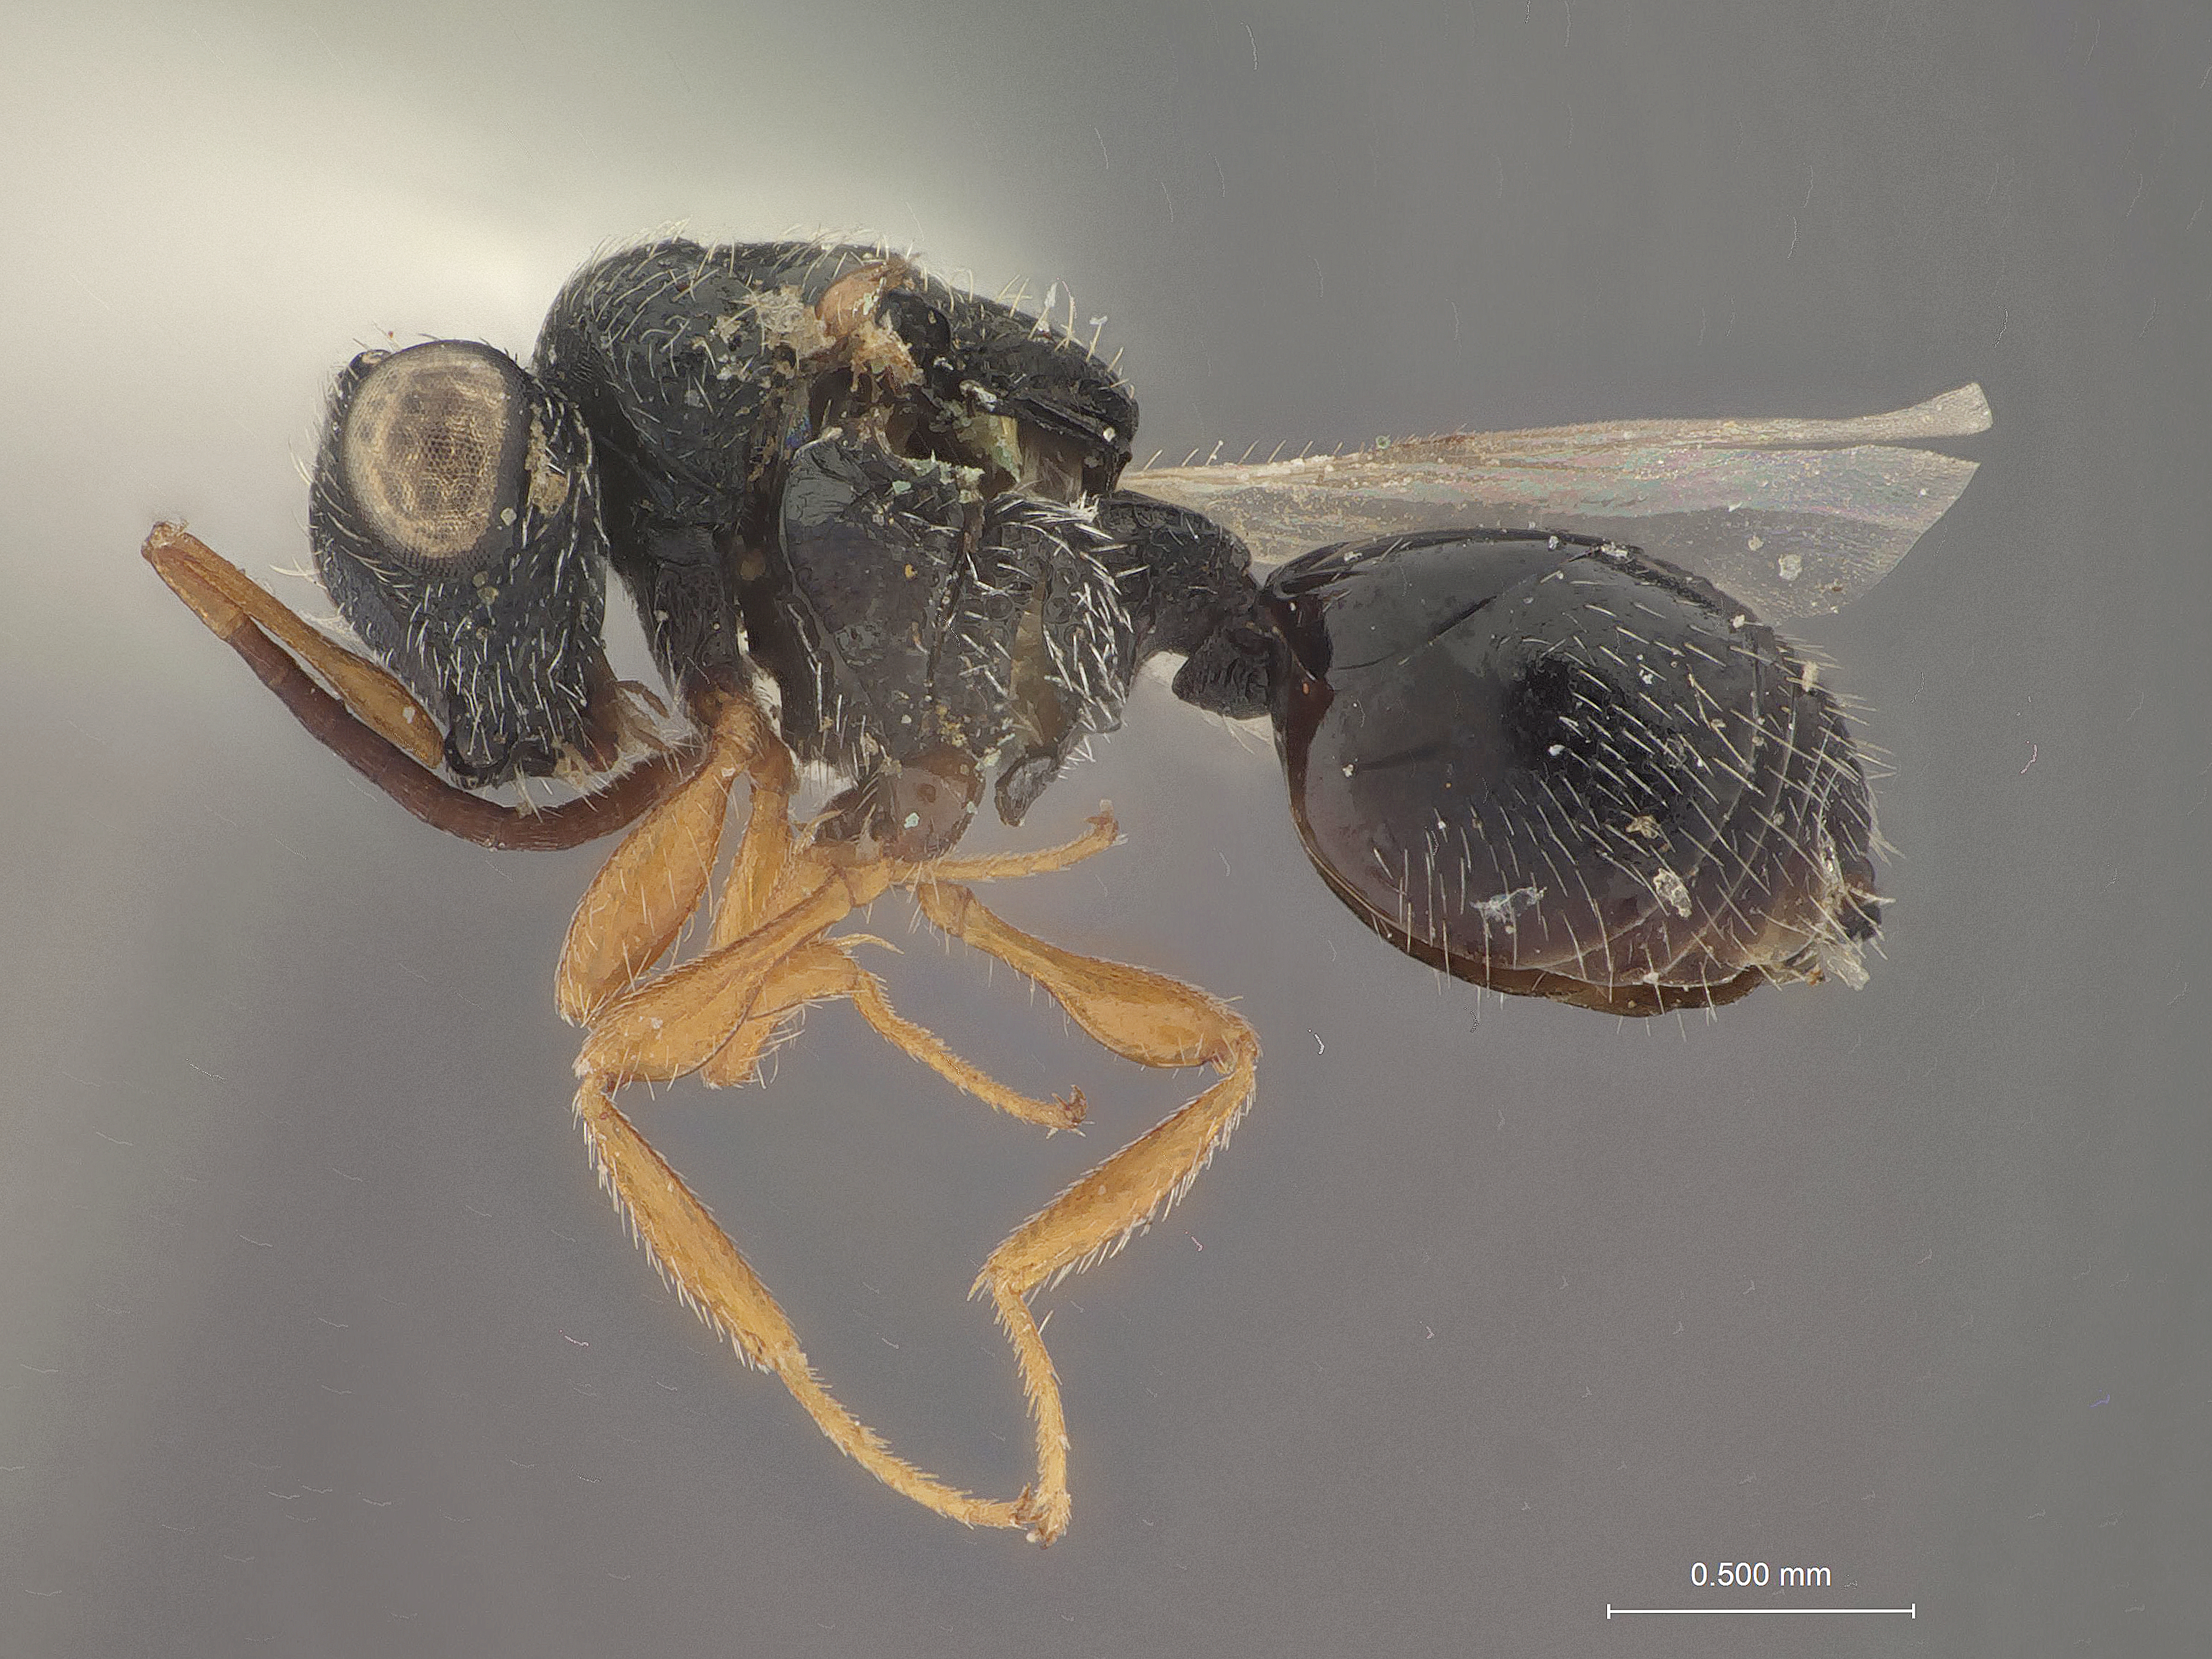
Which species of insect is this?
Lasiochalcidia trisulia
